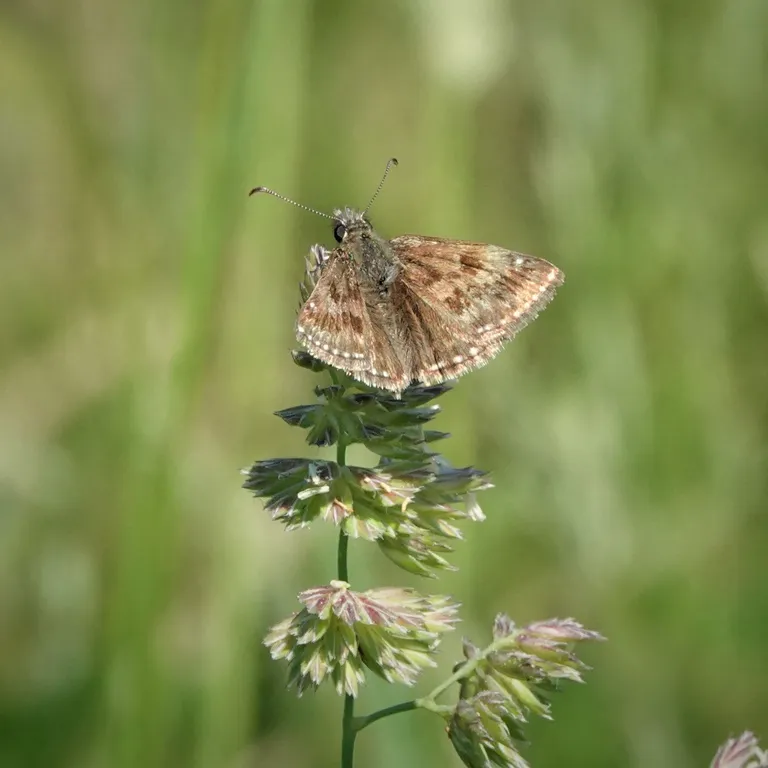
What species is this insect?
Erynnis tages
